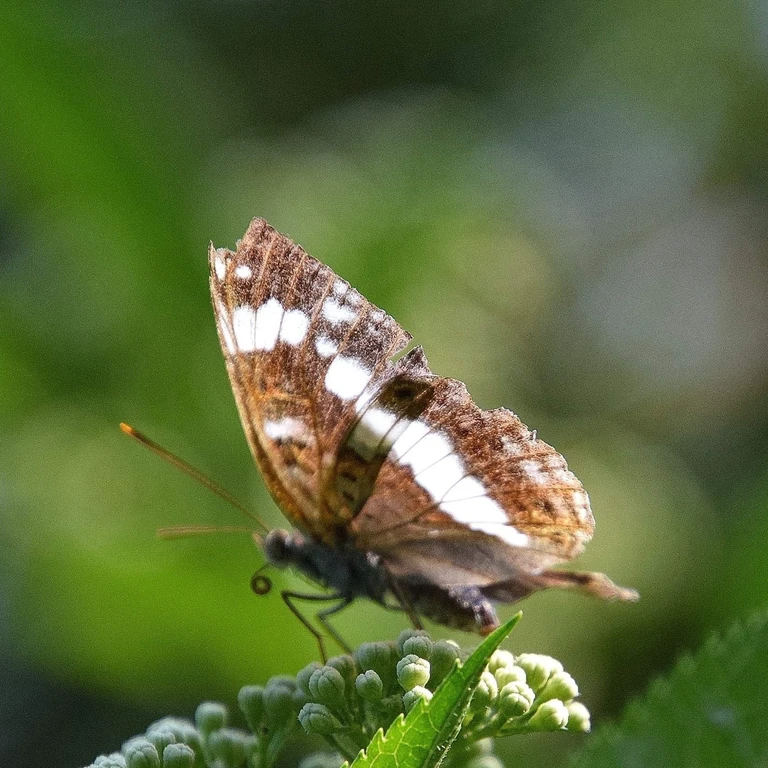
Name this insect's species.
Limenitis camilla (also Ladoga camilla)
